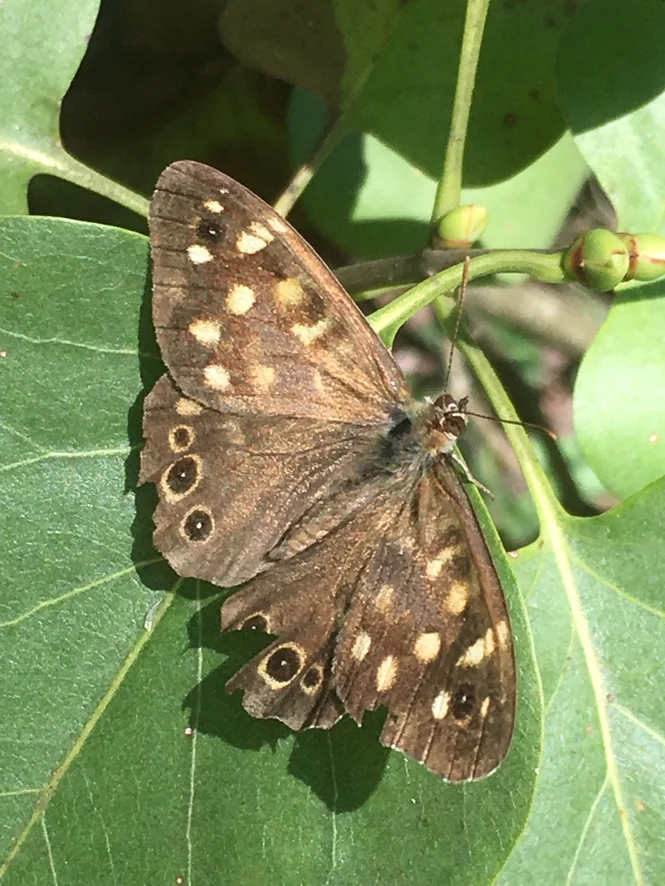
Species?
Pararge aegeria
